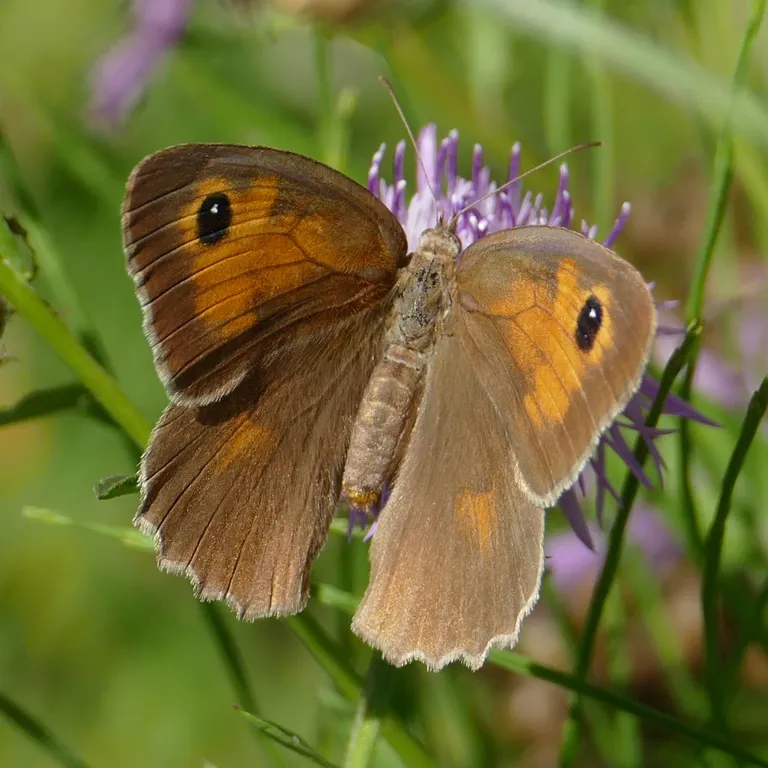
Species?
Maniola jurtina
